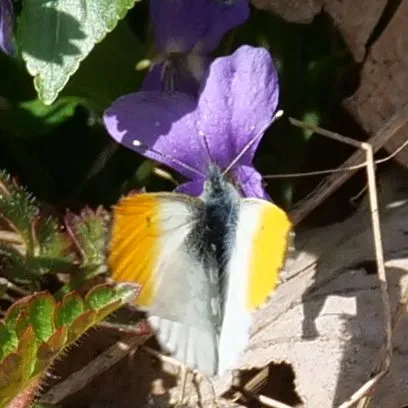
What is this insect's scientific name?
Anthocharis cardamines
